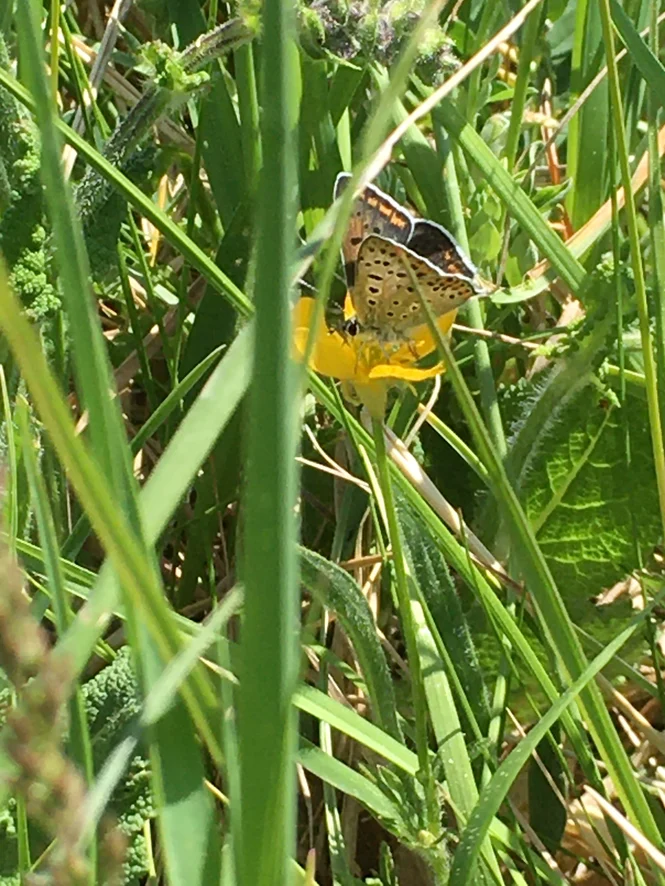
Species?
Lycaena tityrus (also Loweia tityrus)
